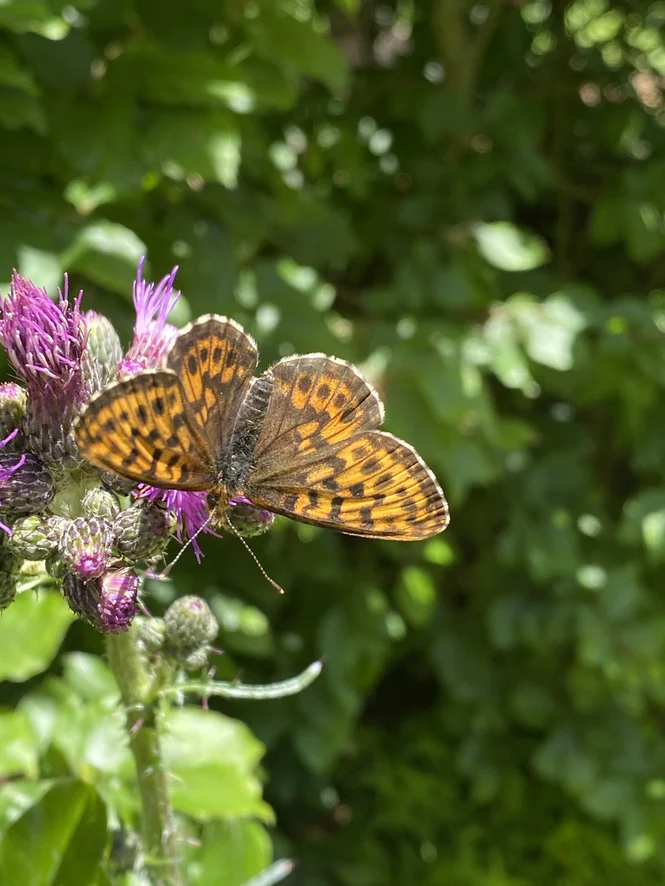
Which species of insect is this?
Boloria thore
